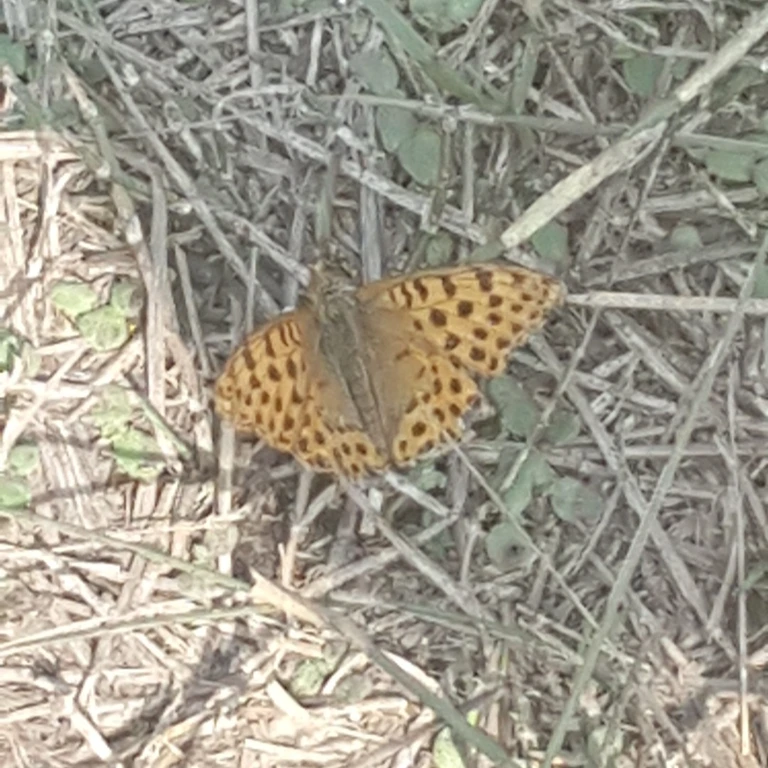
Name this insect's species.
Issoria lathonia
